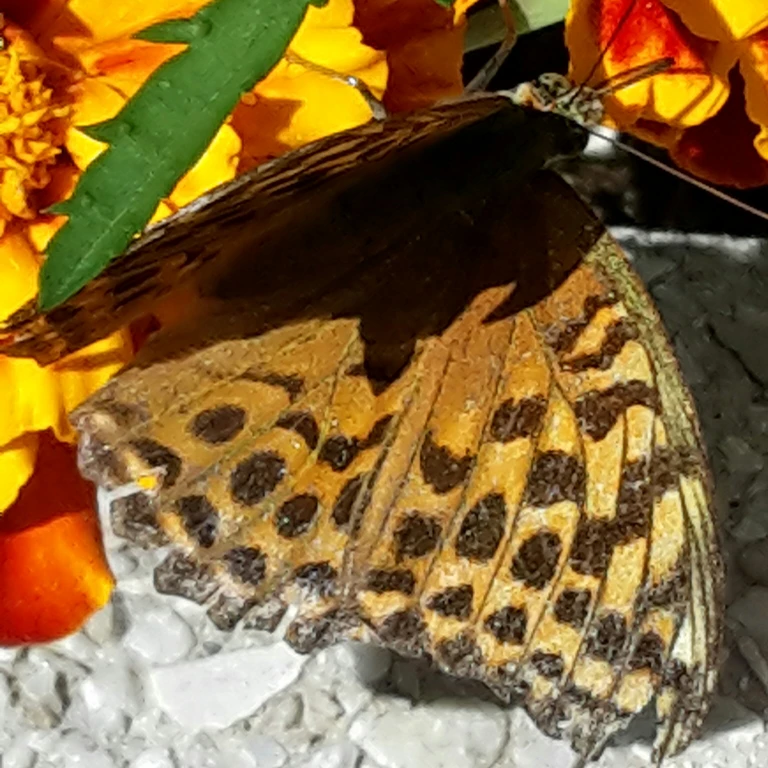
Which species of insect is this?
Argynnis paphia
